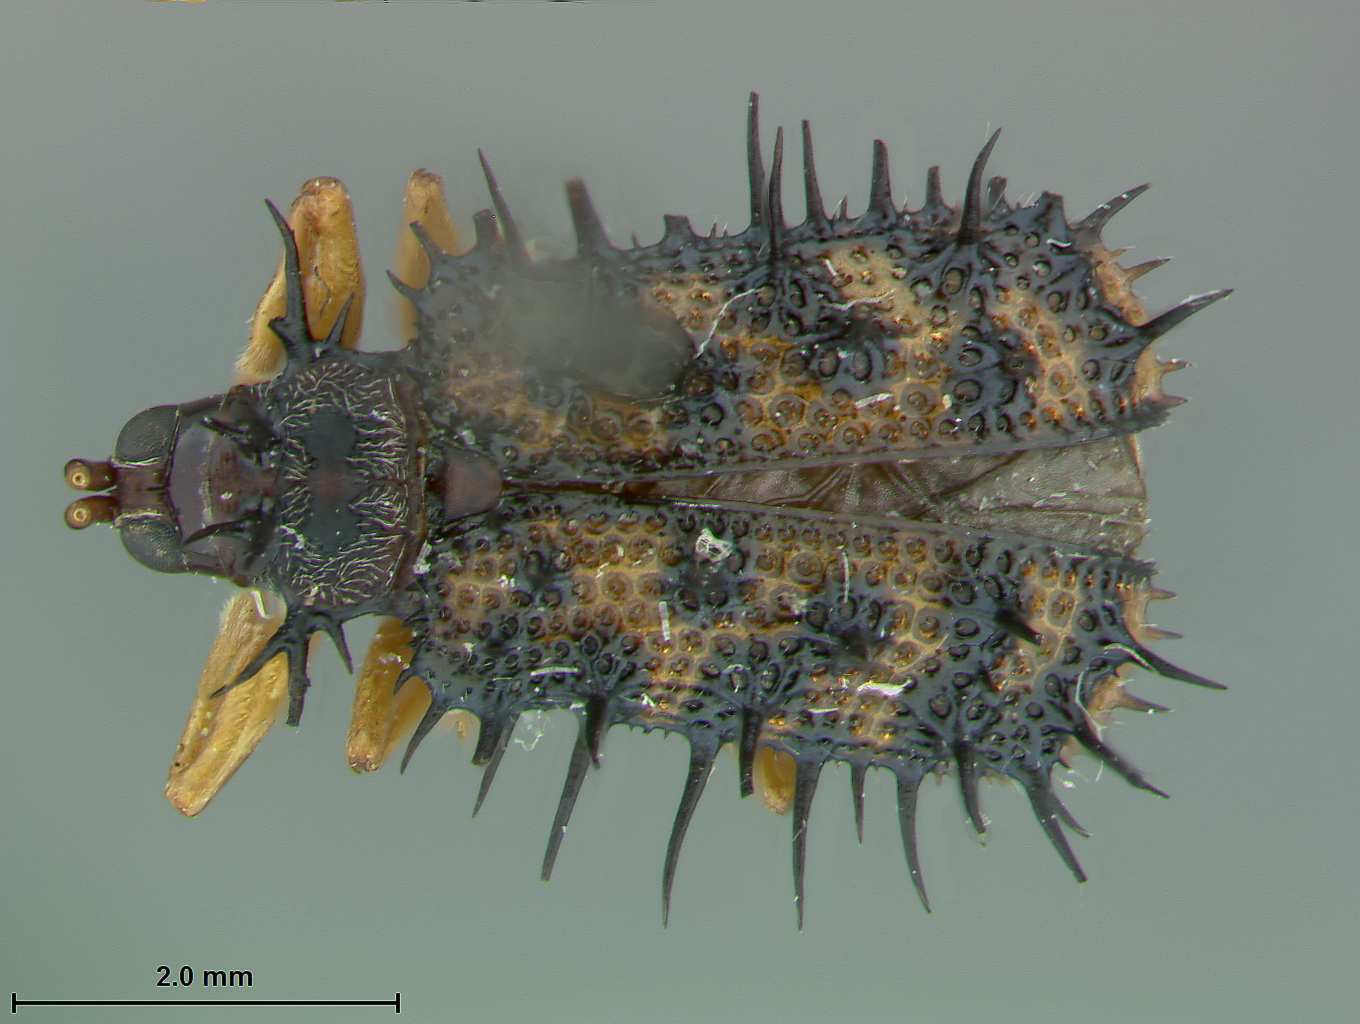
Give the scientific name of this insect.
Dactylispa longispina
